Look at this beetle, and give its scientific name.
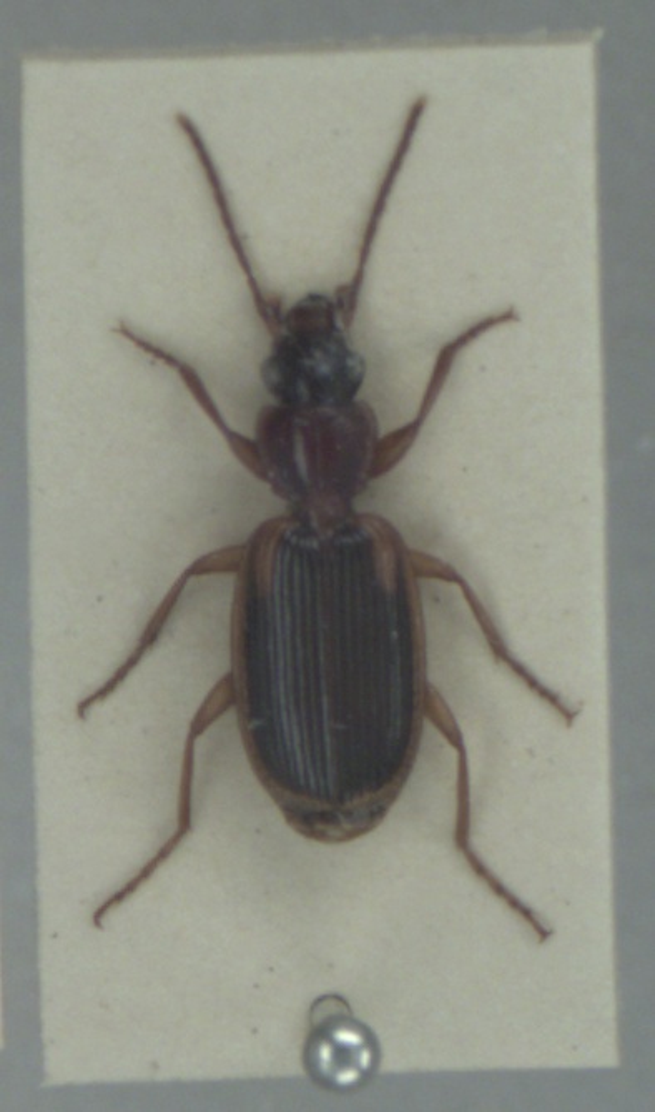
Cymindis axillaris
